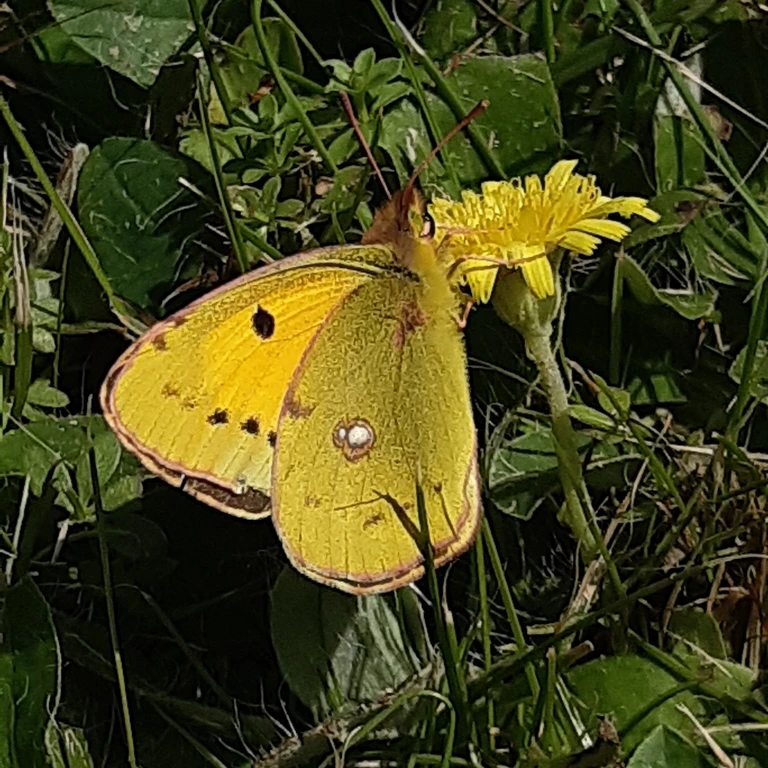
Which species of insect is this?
Colias croceus
